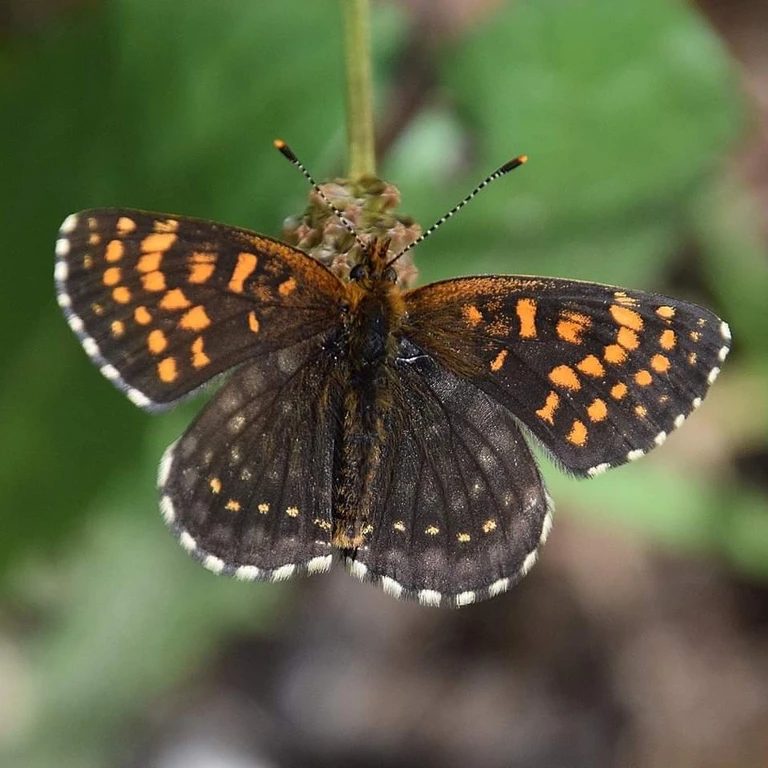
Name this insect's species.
Melitaea diamina
